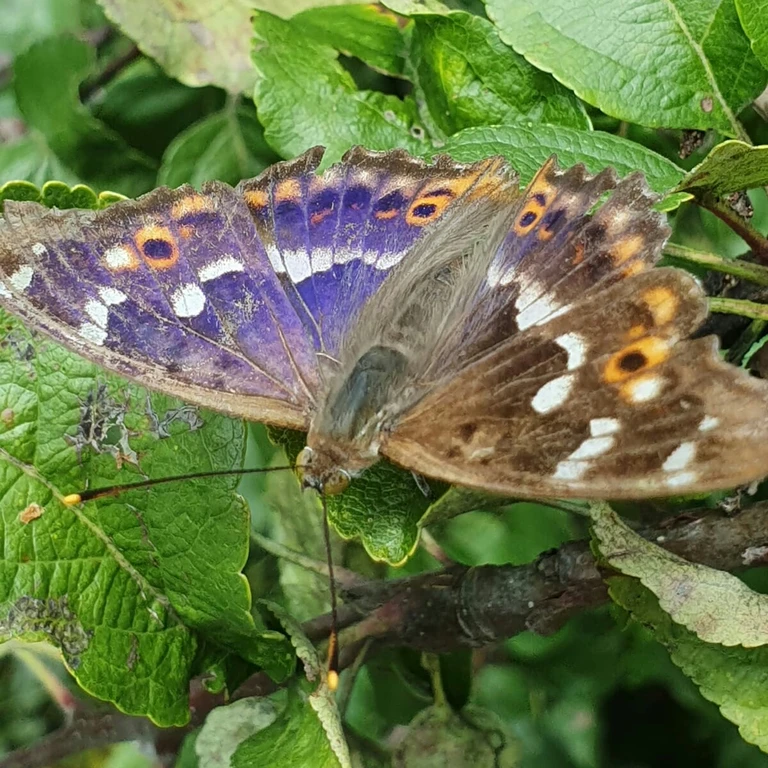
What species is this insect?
Apatura ilia
